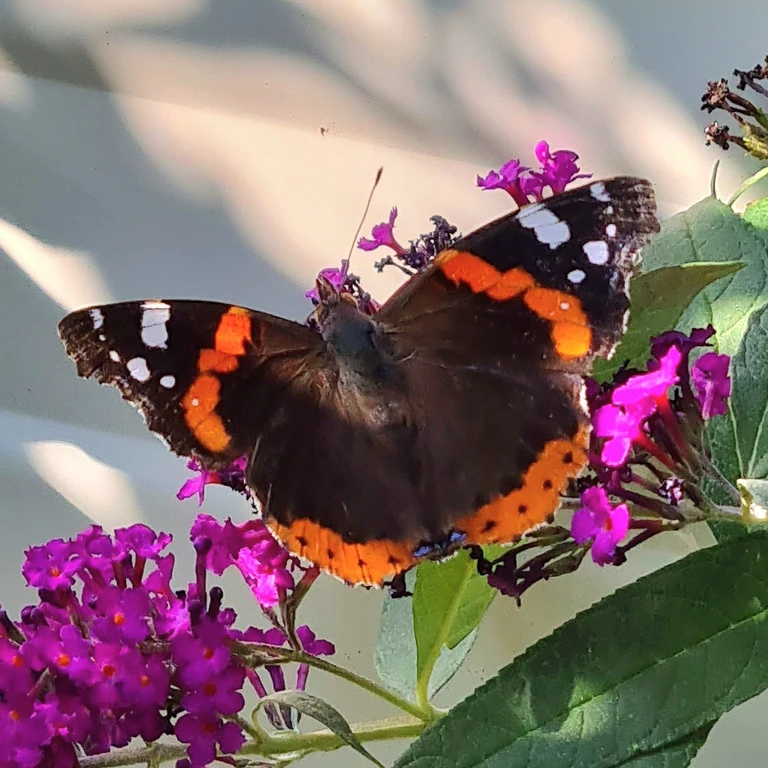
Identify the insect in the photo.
Vanessa atalanta
